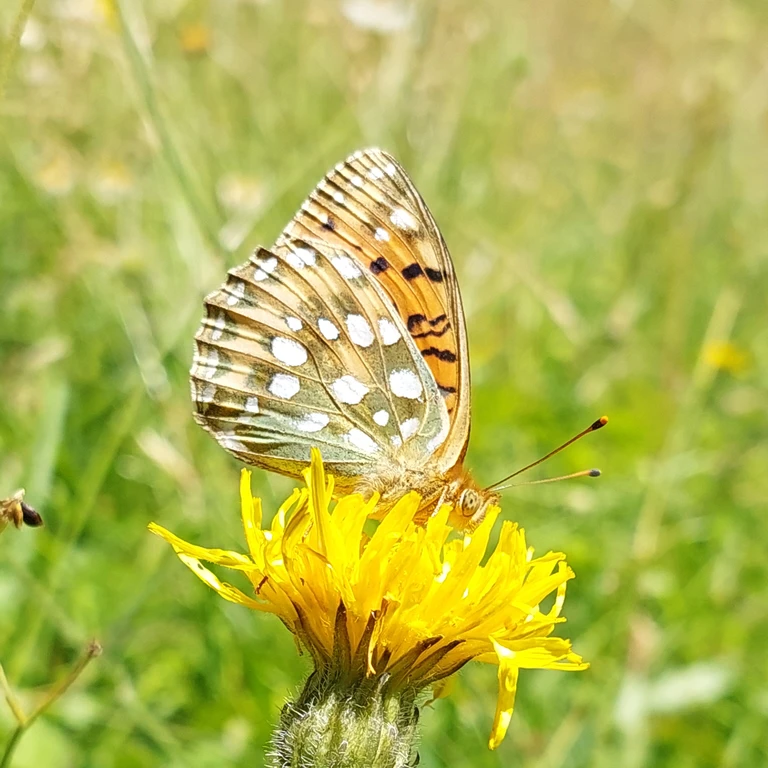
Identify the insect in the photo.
Speyeria aglaja
